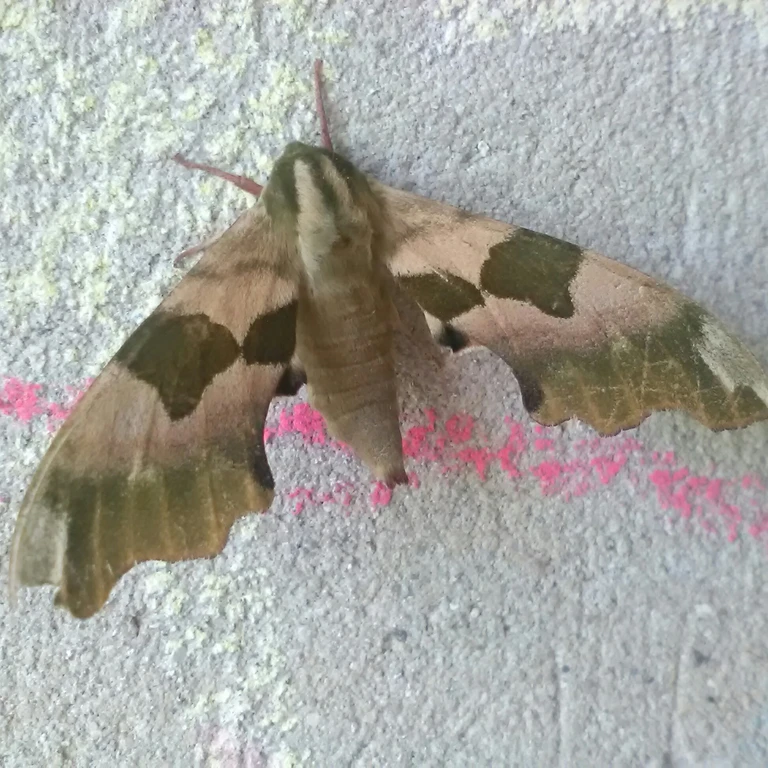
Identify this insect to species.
Mimas tiliae
